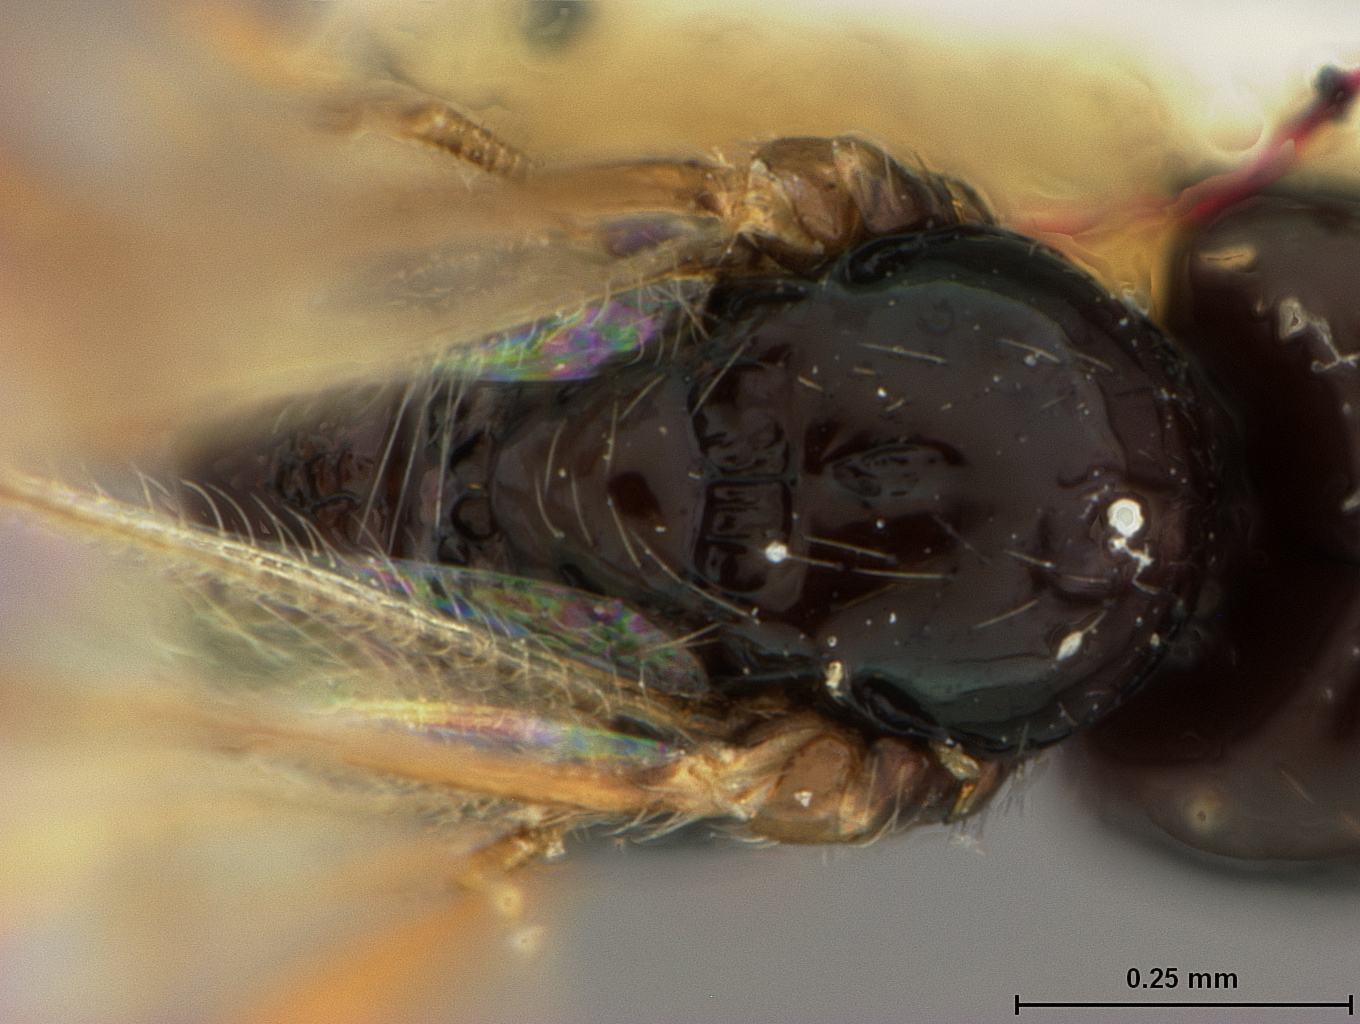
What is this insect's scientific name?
Ischnocarpa atricornis
